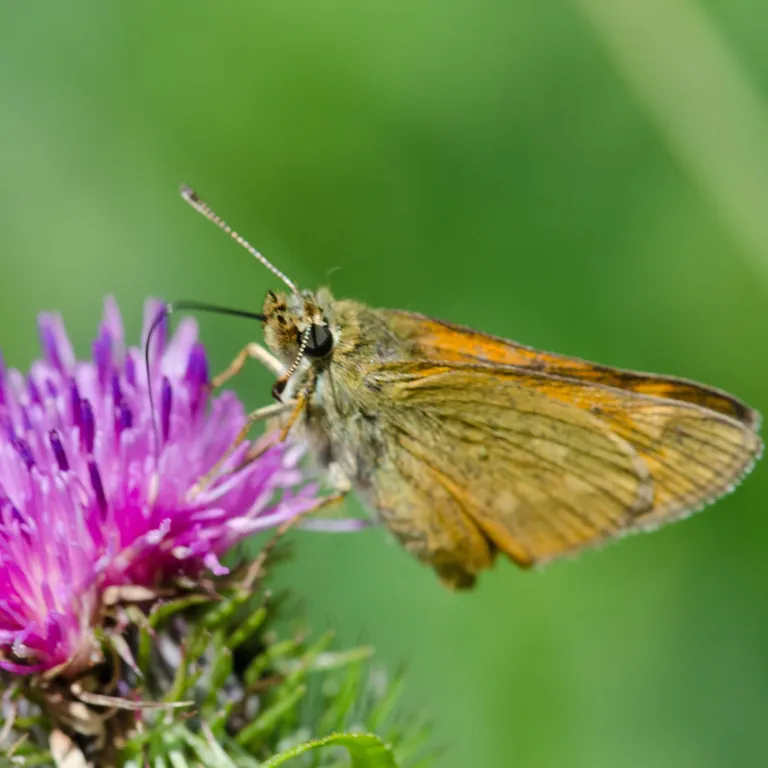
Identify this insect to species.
Ochlodes sylvanus (also Ochlodes venata)
